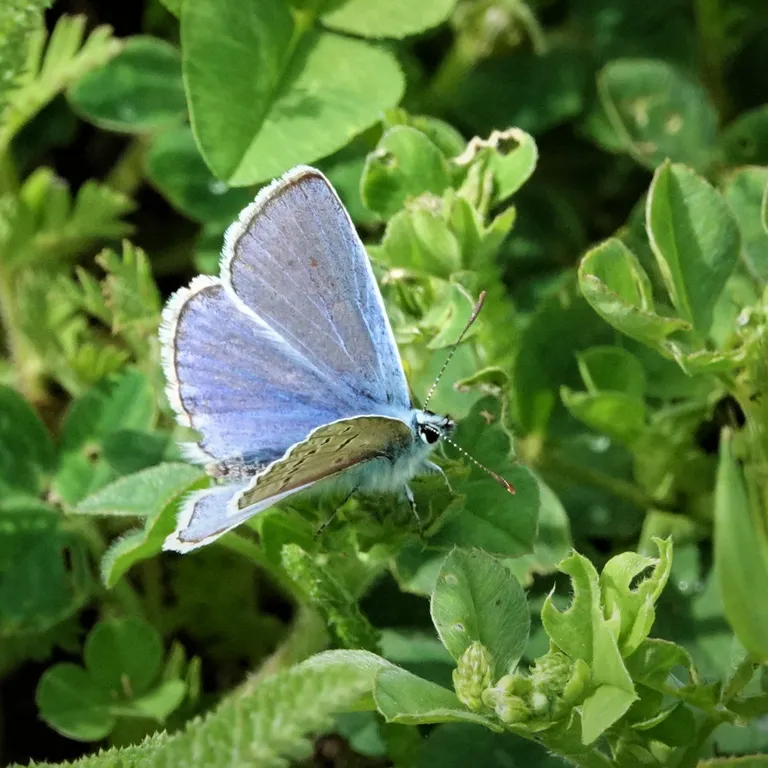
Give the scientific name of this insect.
Polyommatus icarus
